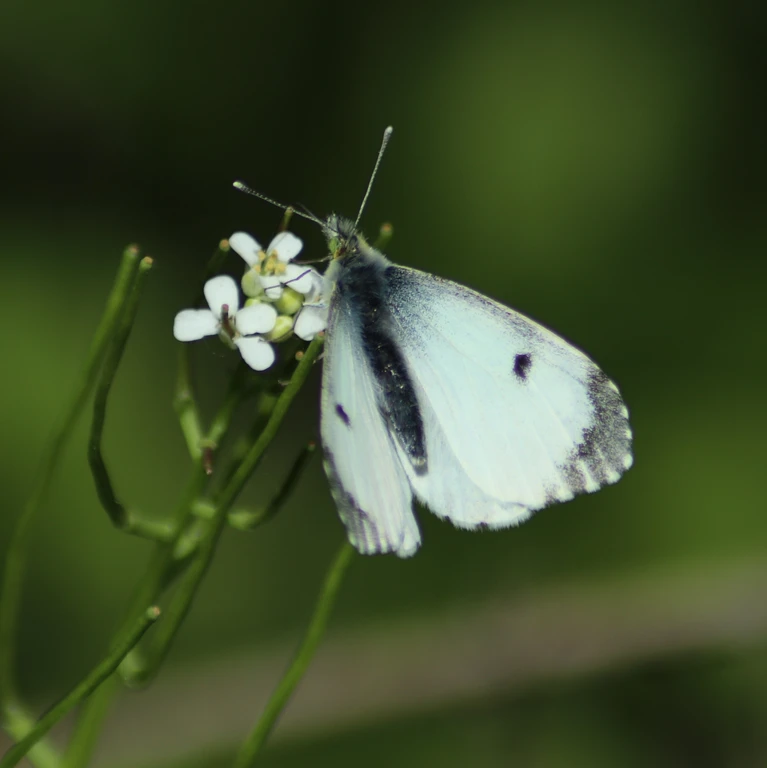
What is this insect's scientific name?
Anthocharis cardamines
